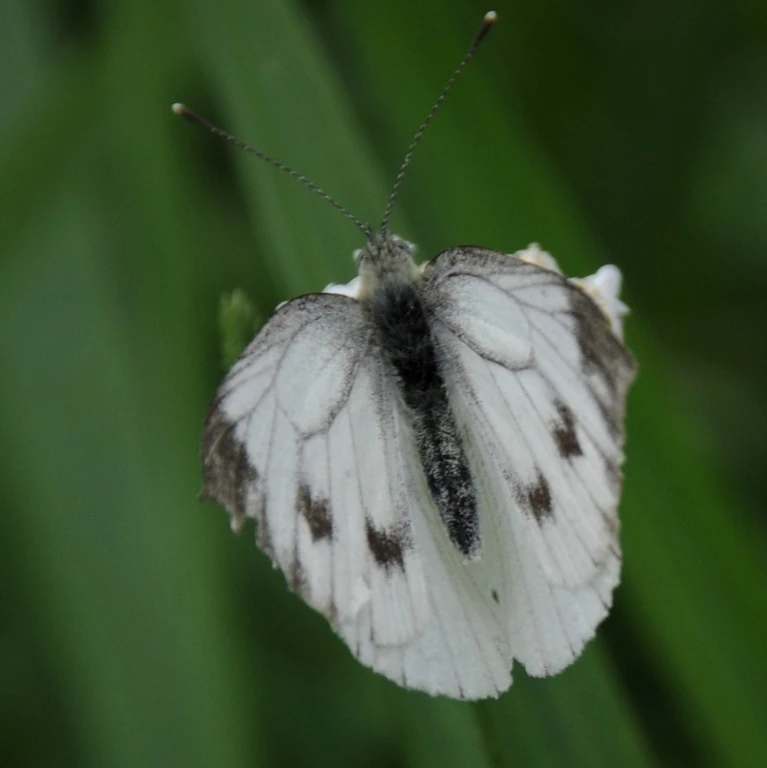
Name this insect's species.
Pieris napi
